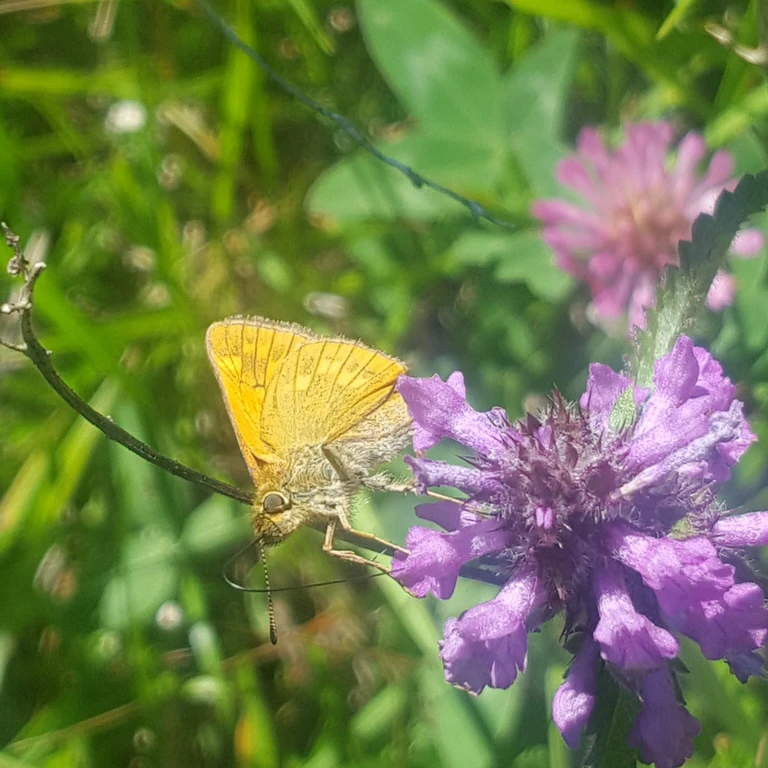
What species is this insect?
Ochlodes sylvanus (also Ochlodes venata)
